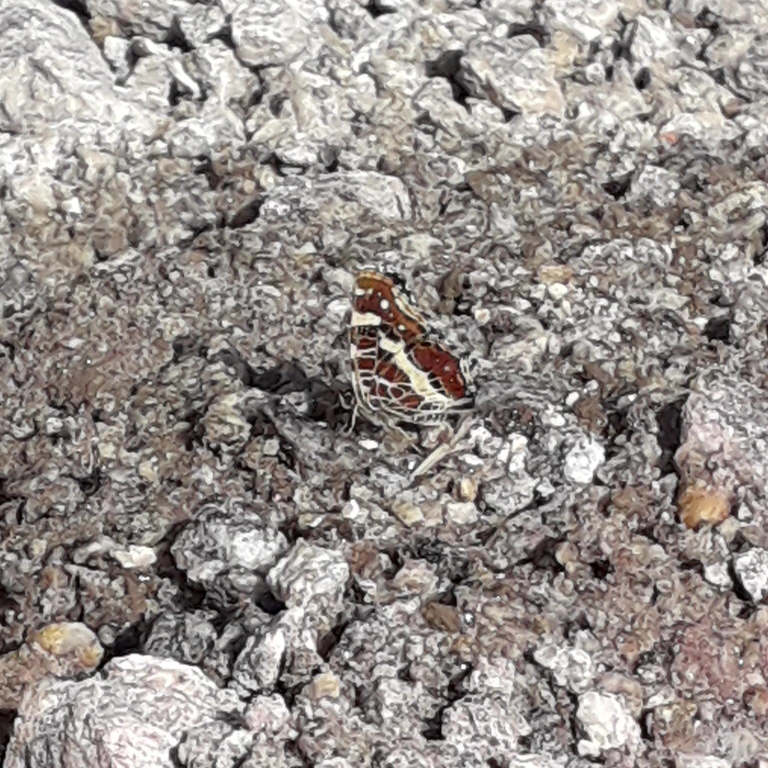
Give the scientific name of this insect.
Araschnia levana
